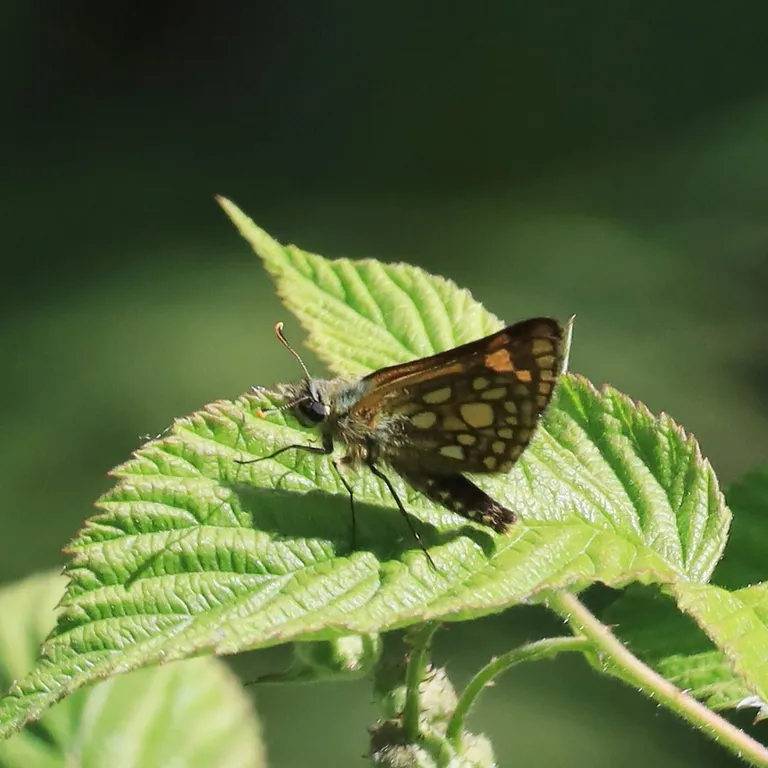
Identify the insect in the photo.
Carterocephalus palaemon
